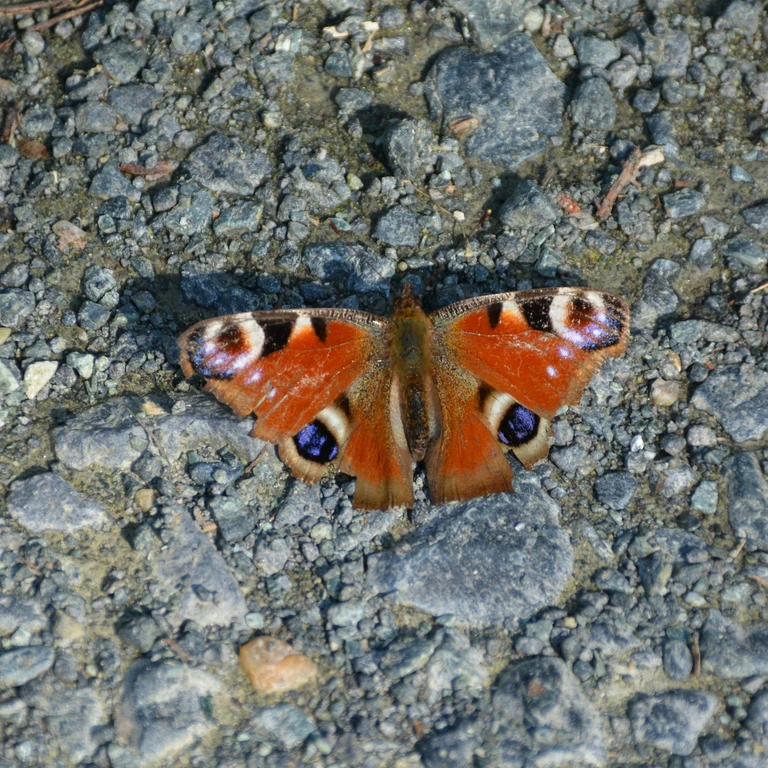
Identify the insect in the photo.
Aglais io
